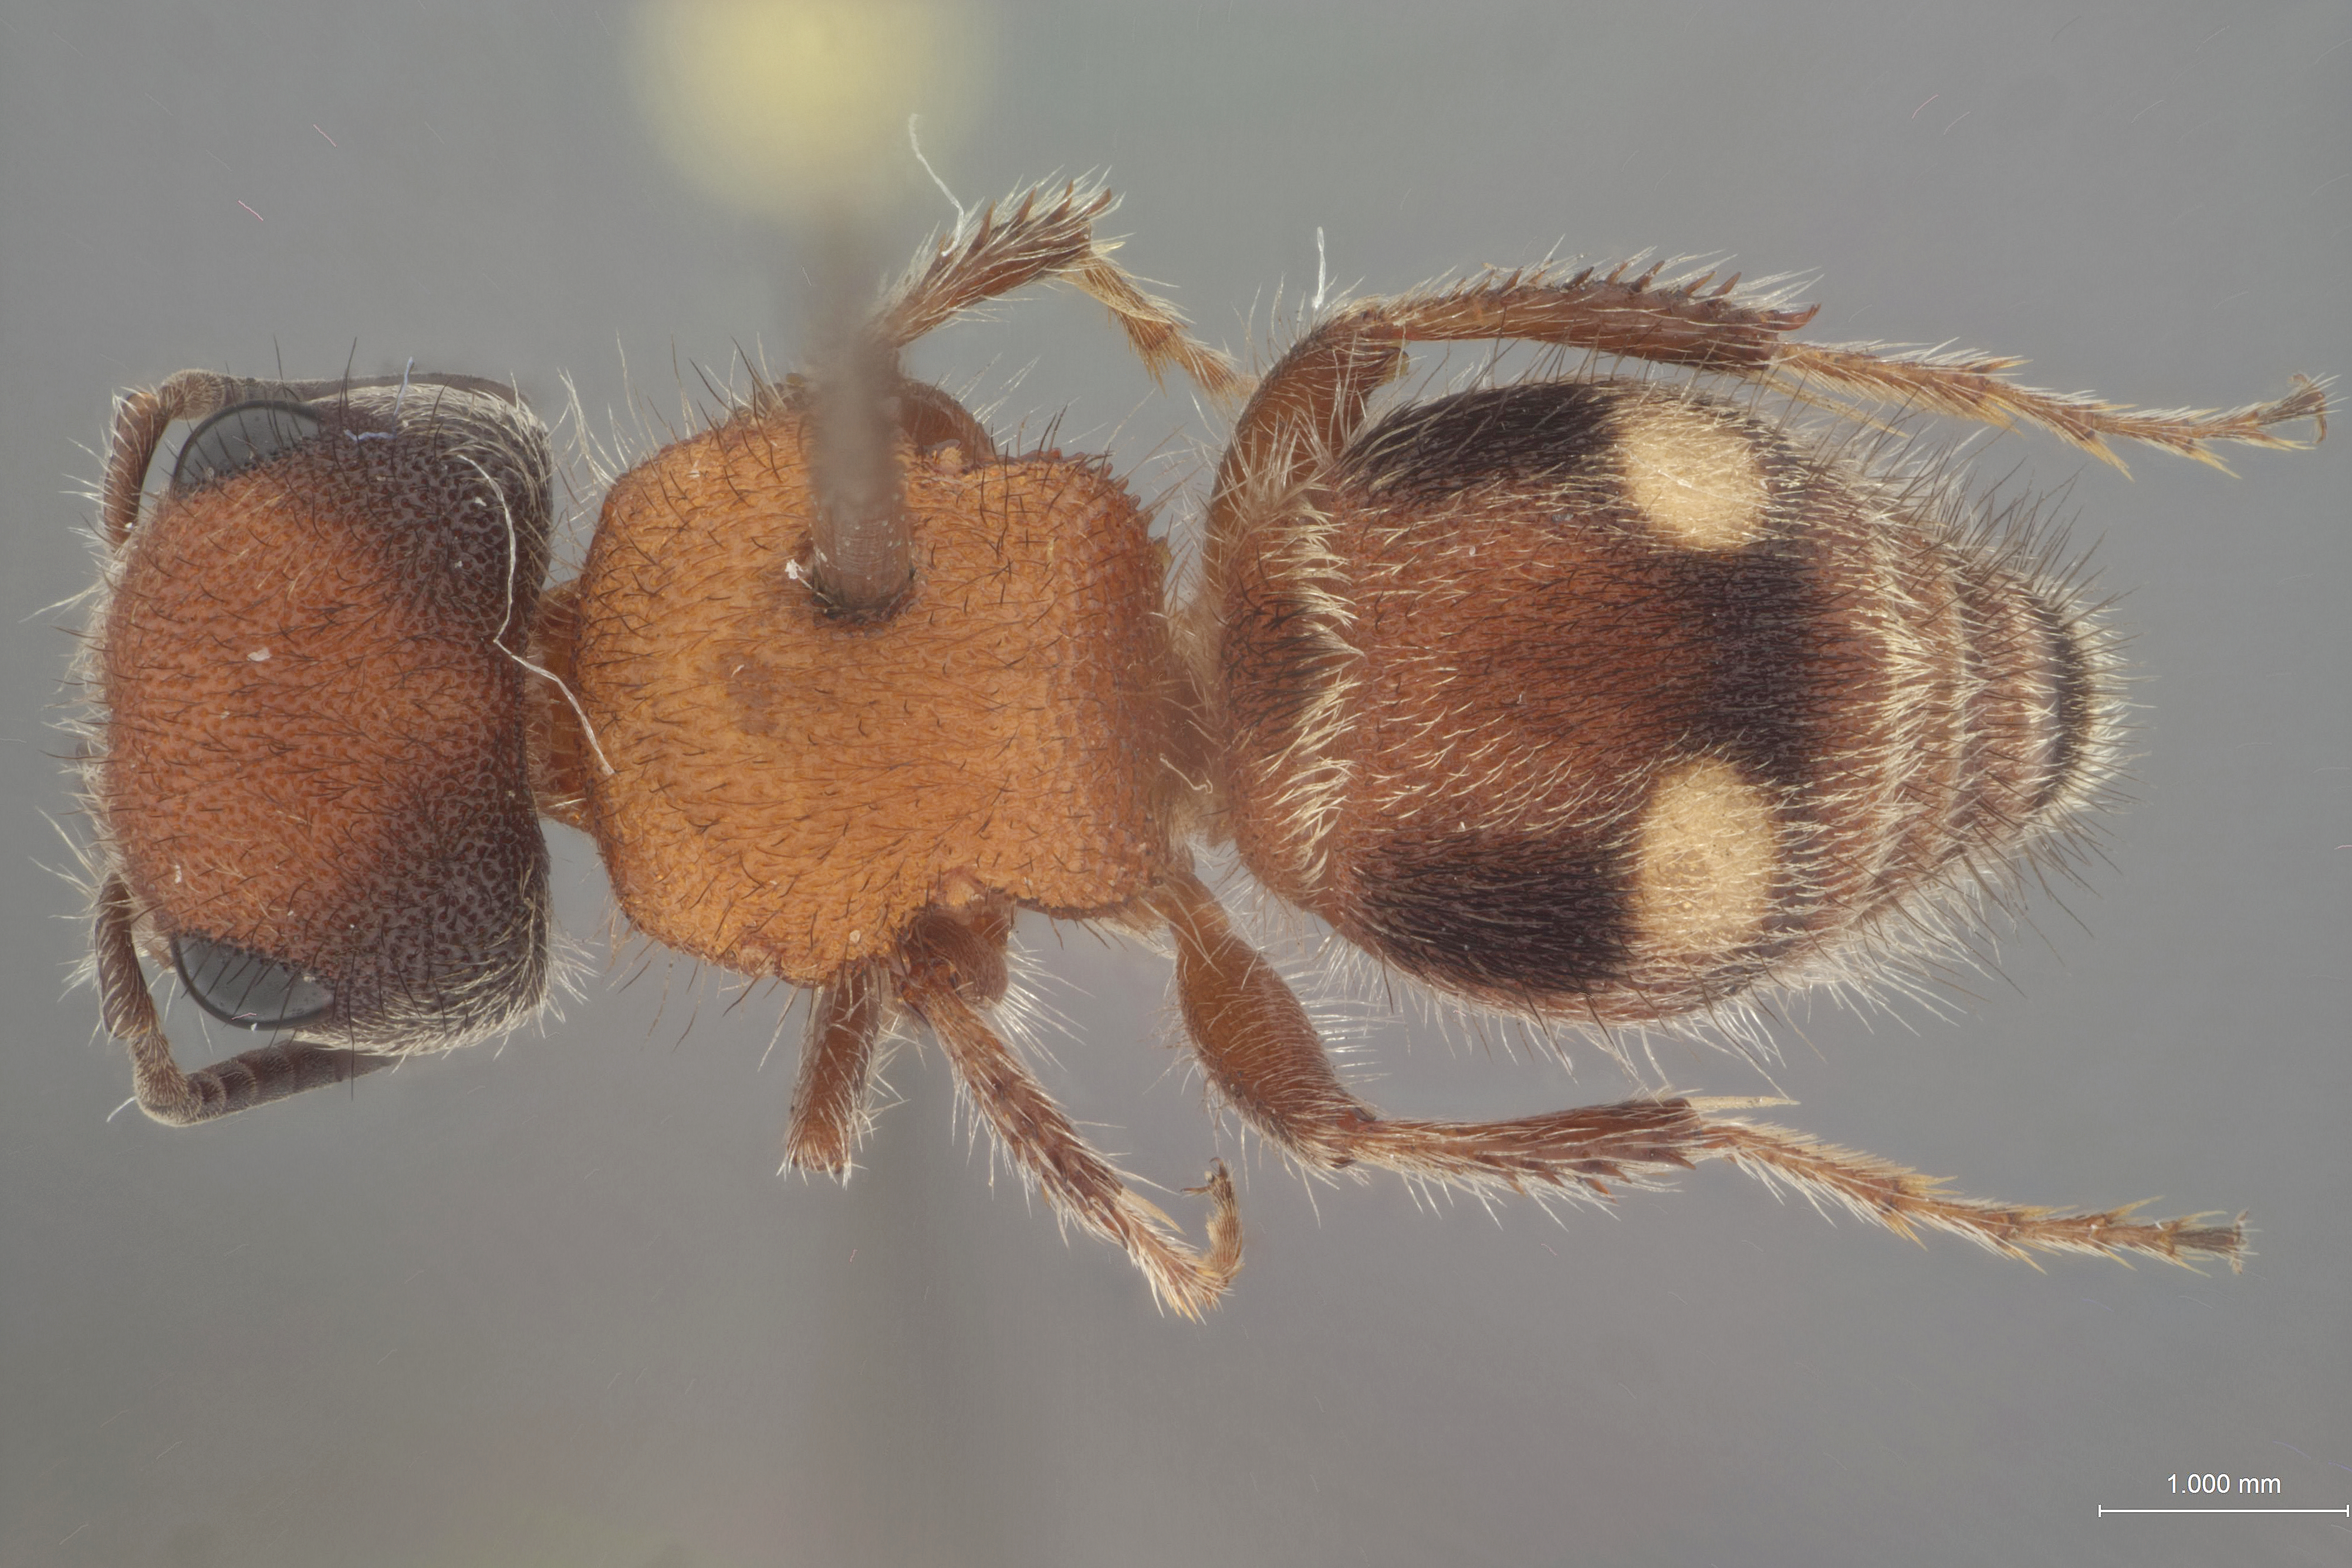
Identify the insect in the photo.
Pseudomethoca bethae
